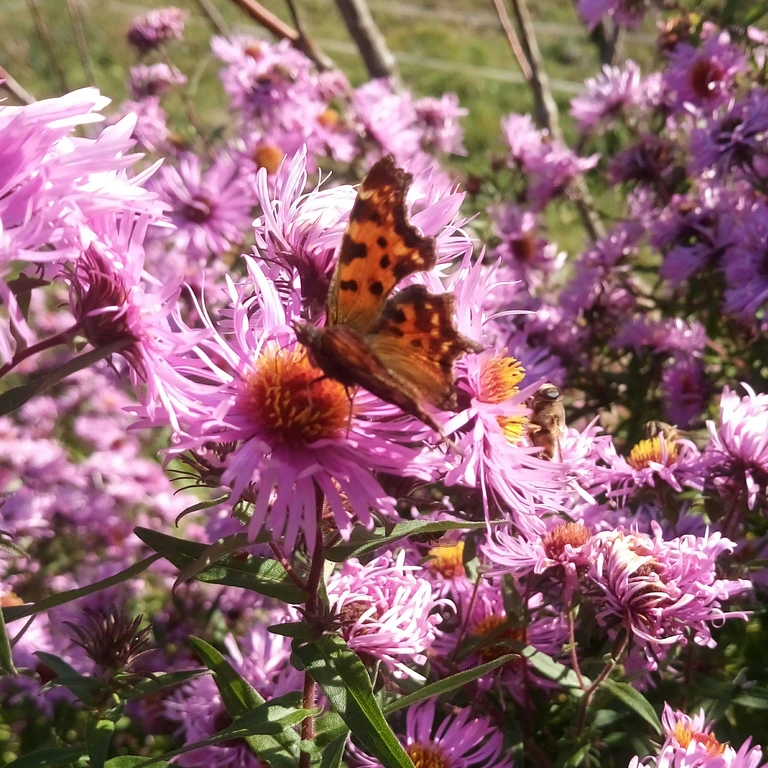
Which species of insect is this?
Polygonia c-album
